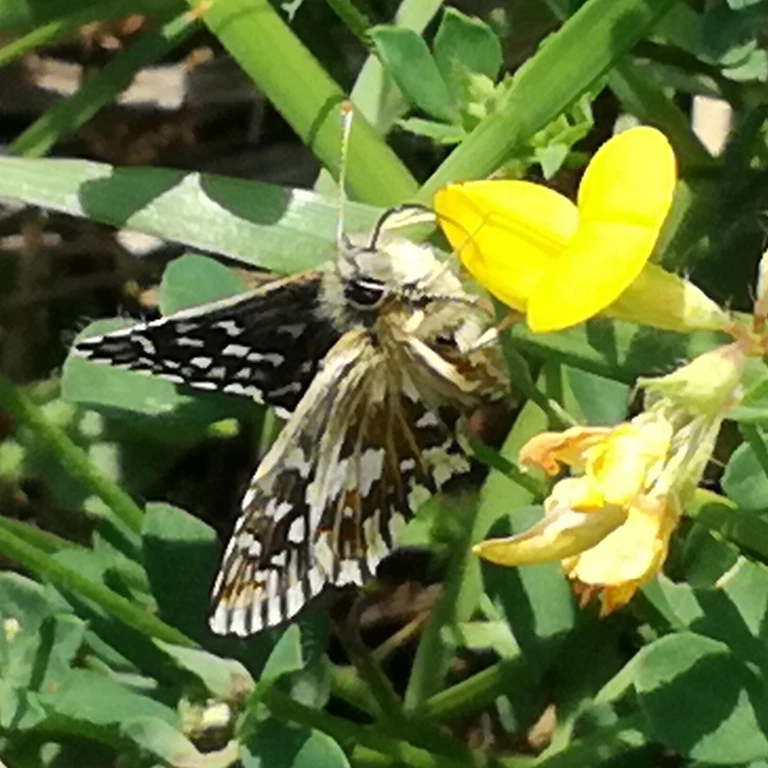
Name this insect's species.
Pyrgus malvae
